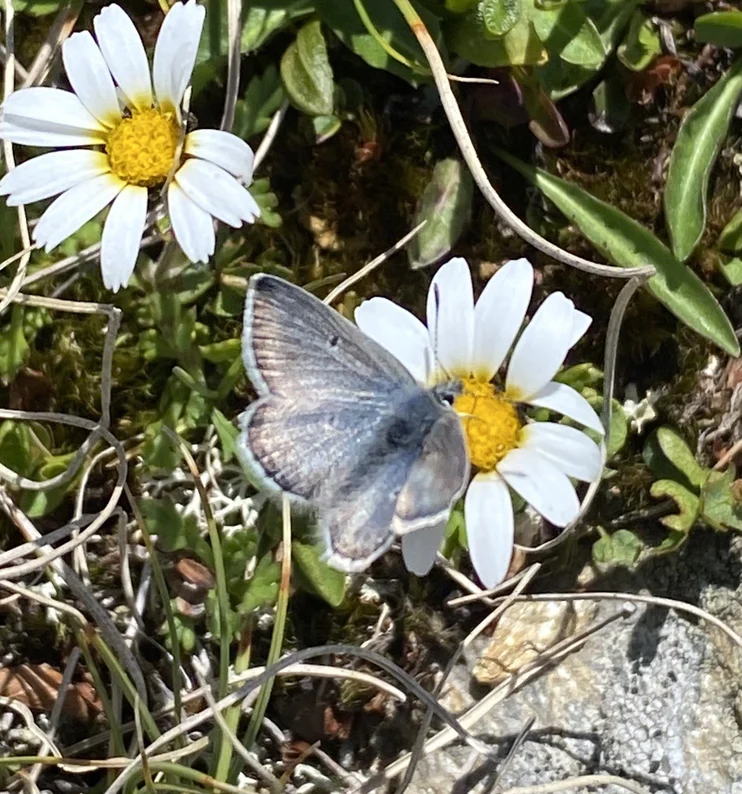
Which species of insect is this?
Agriades optilete (also Vacciniina optilete)
